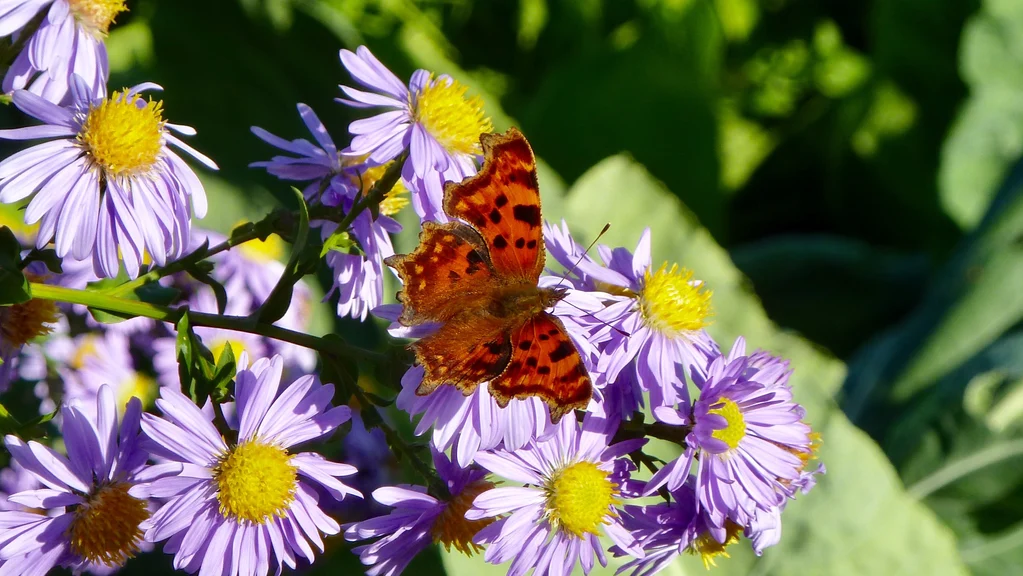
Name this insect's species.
Polygonia c-album
